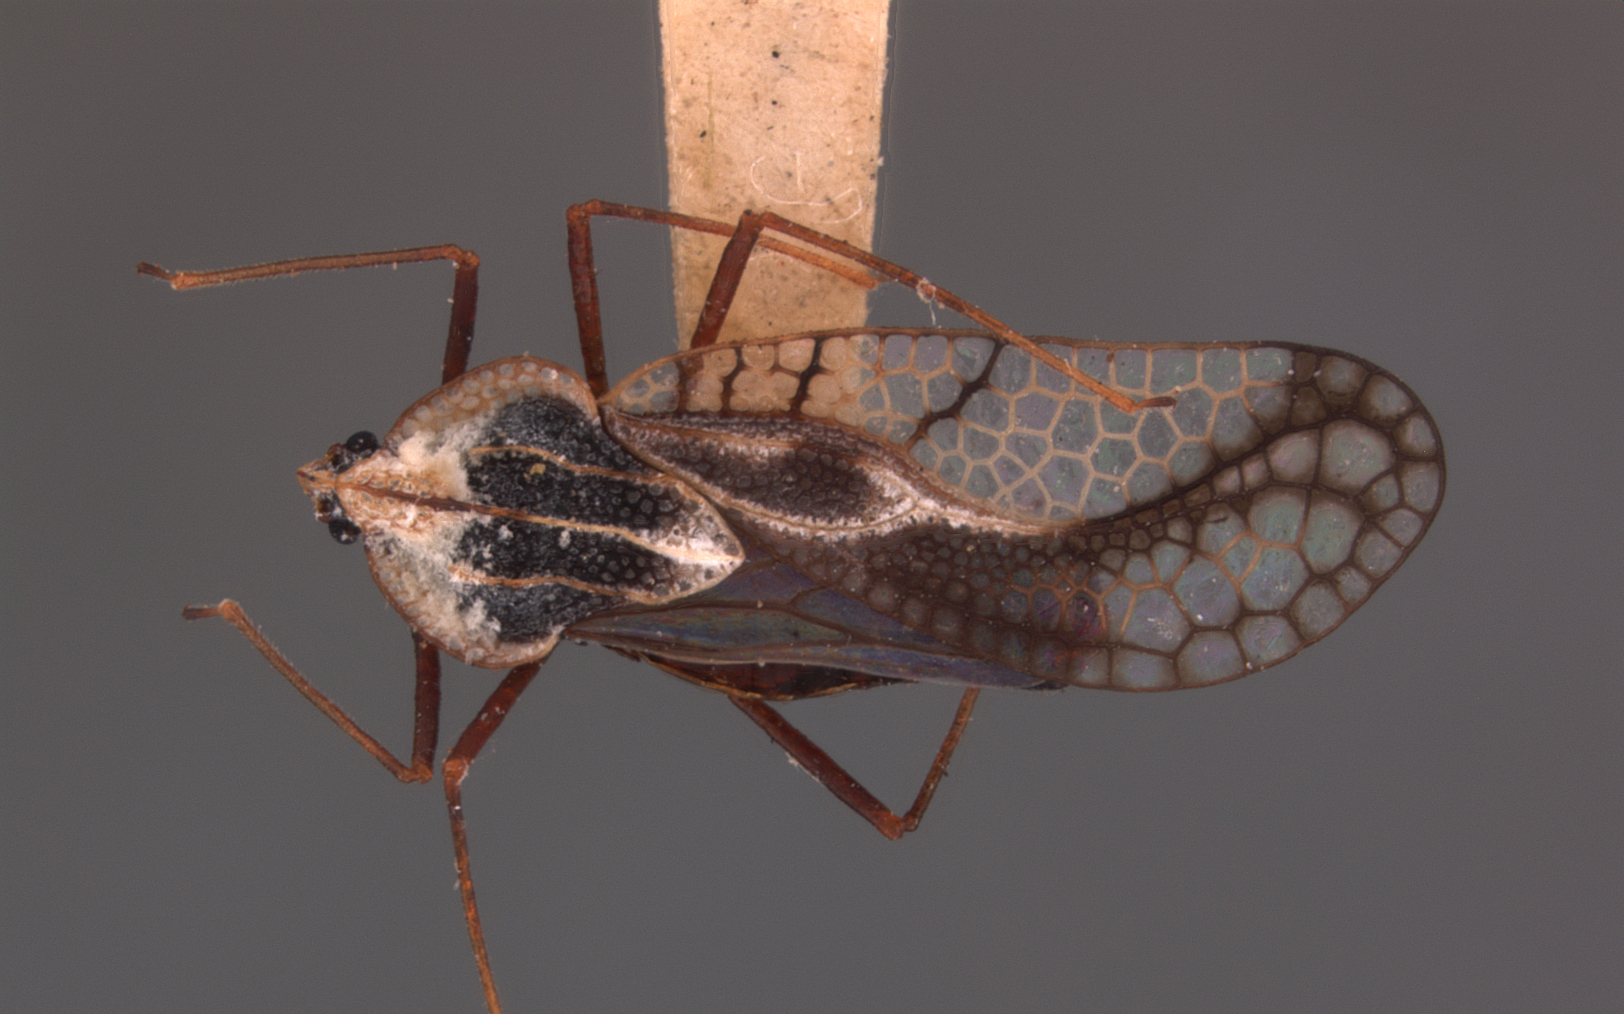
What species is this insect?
Gargaphia magna
